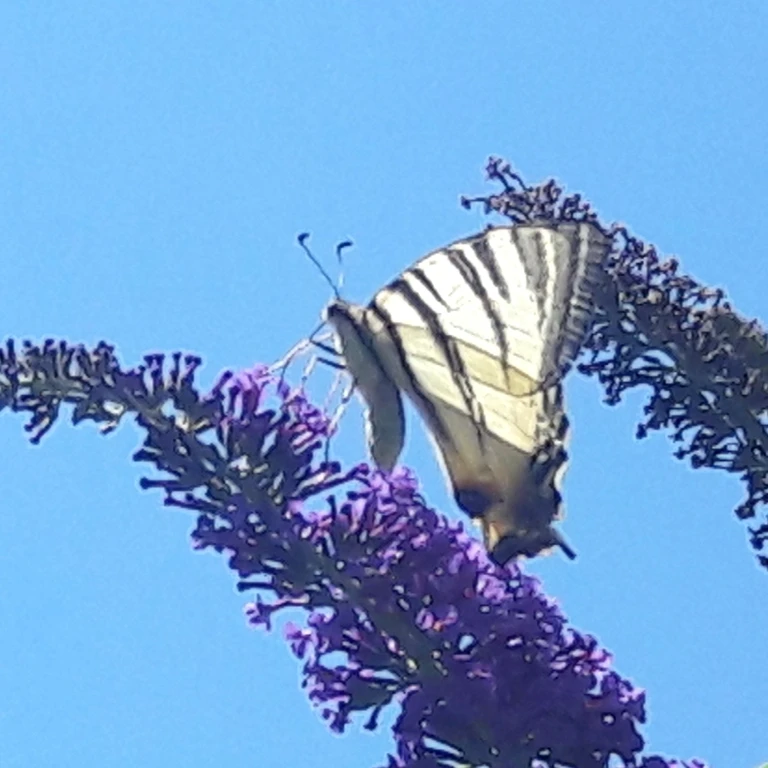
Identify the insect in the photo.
Iphiclides podalirius
